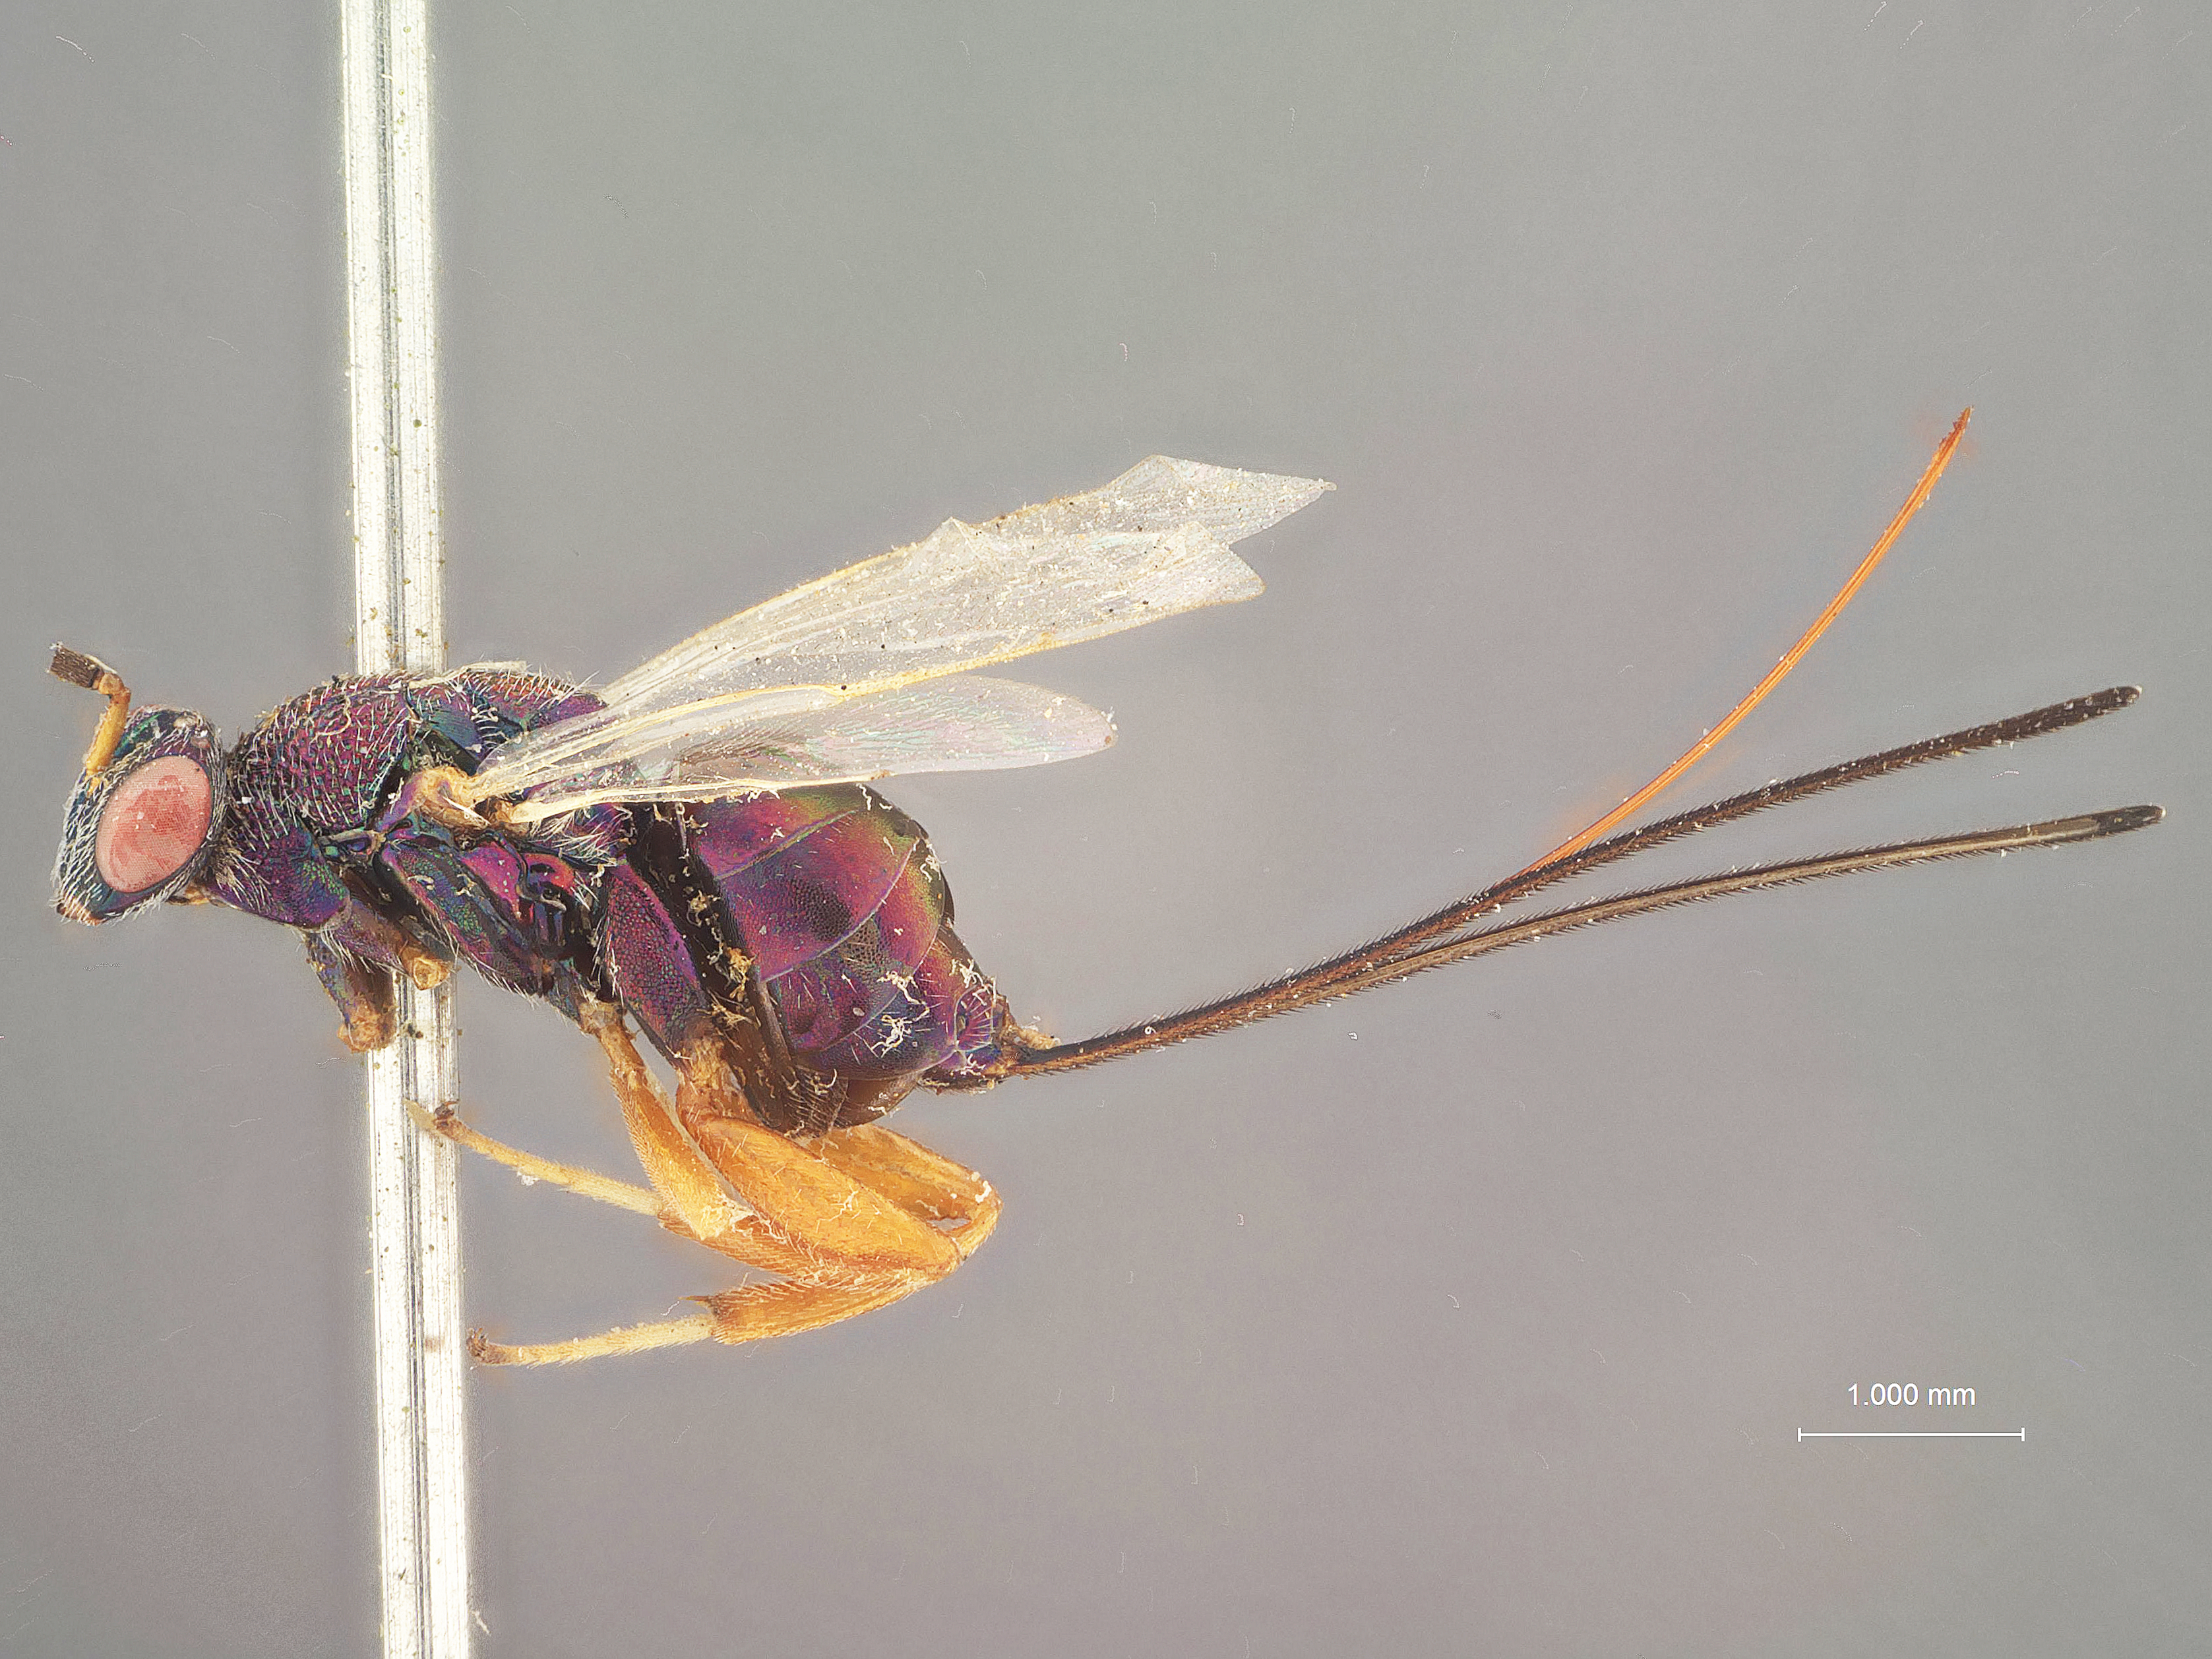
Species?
Syntomaspis warreni
